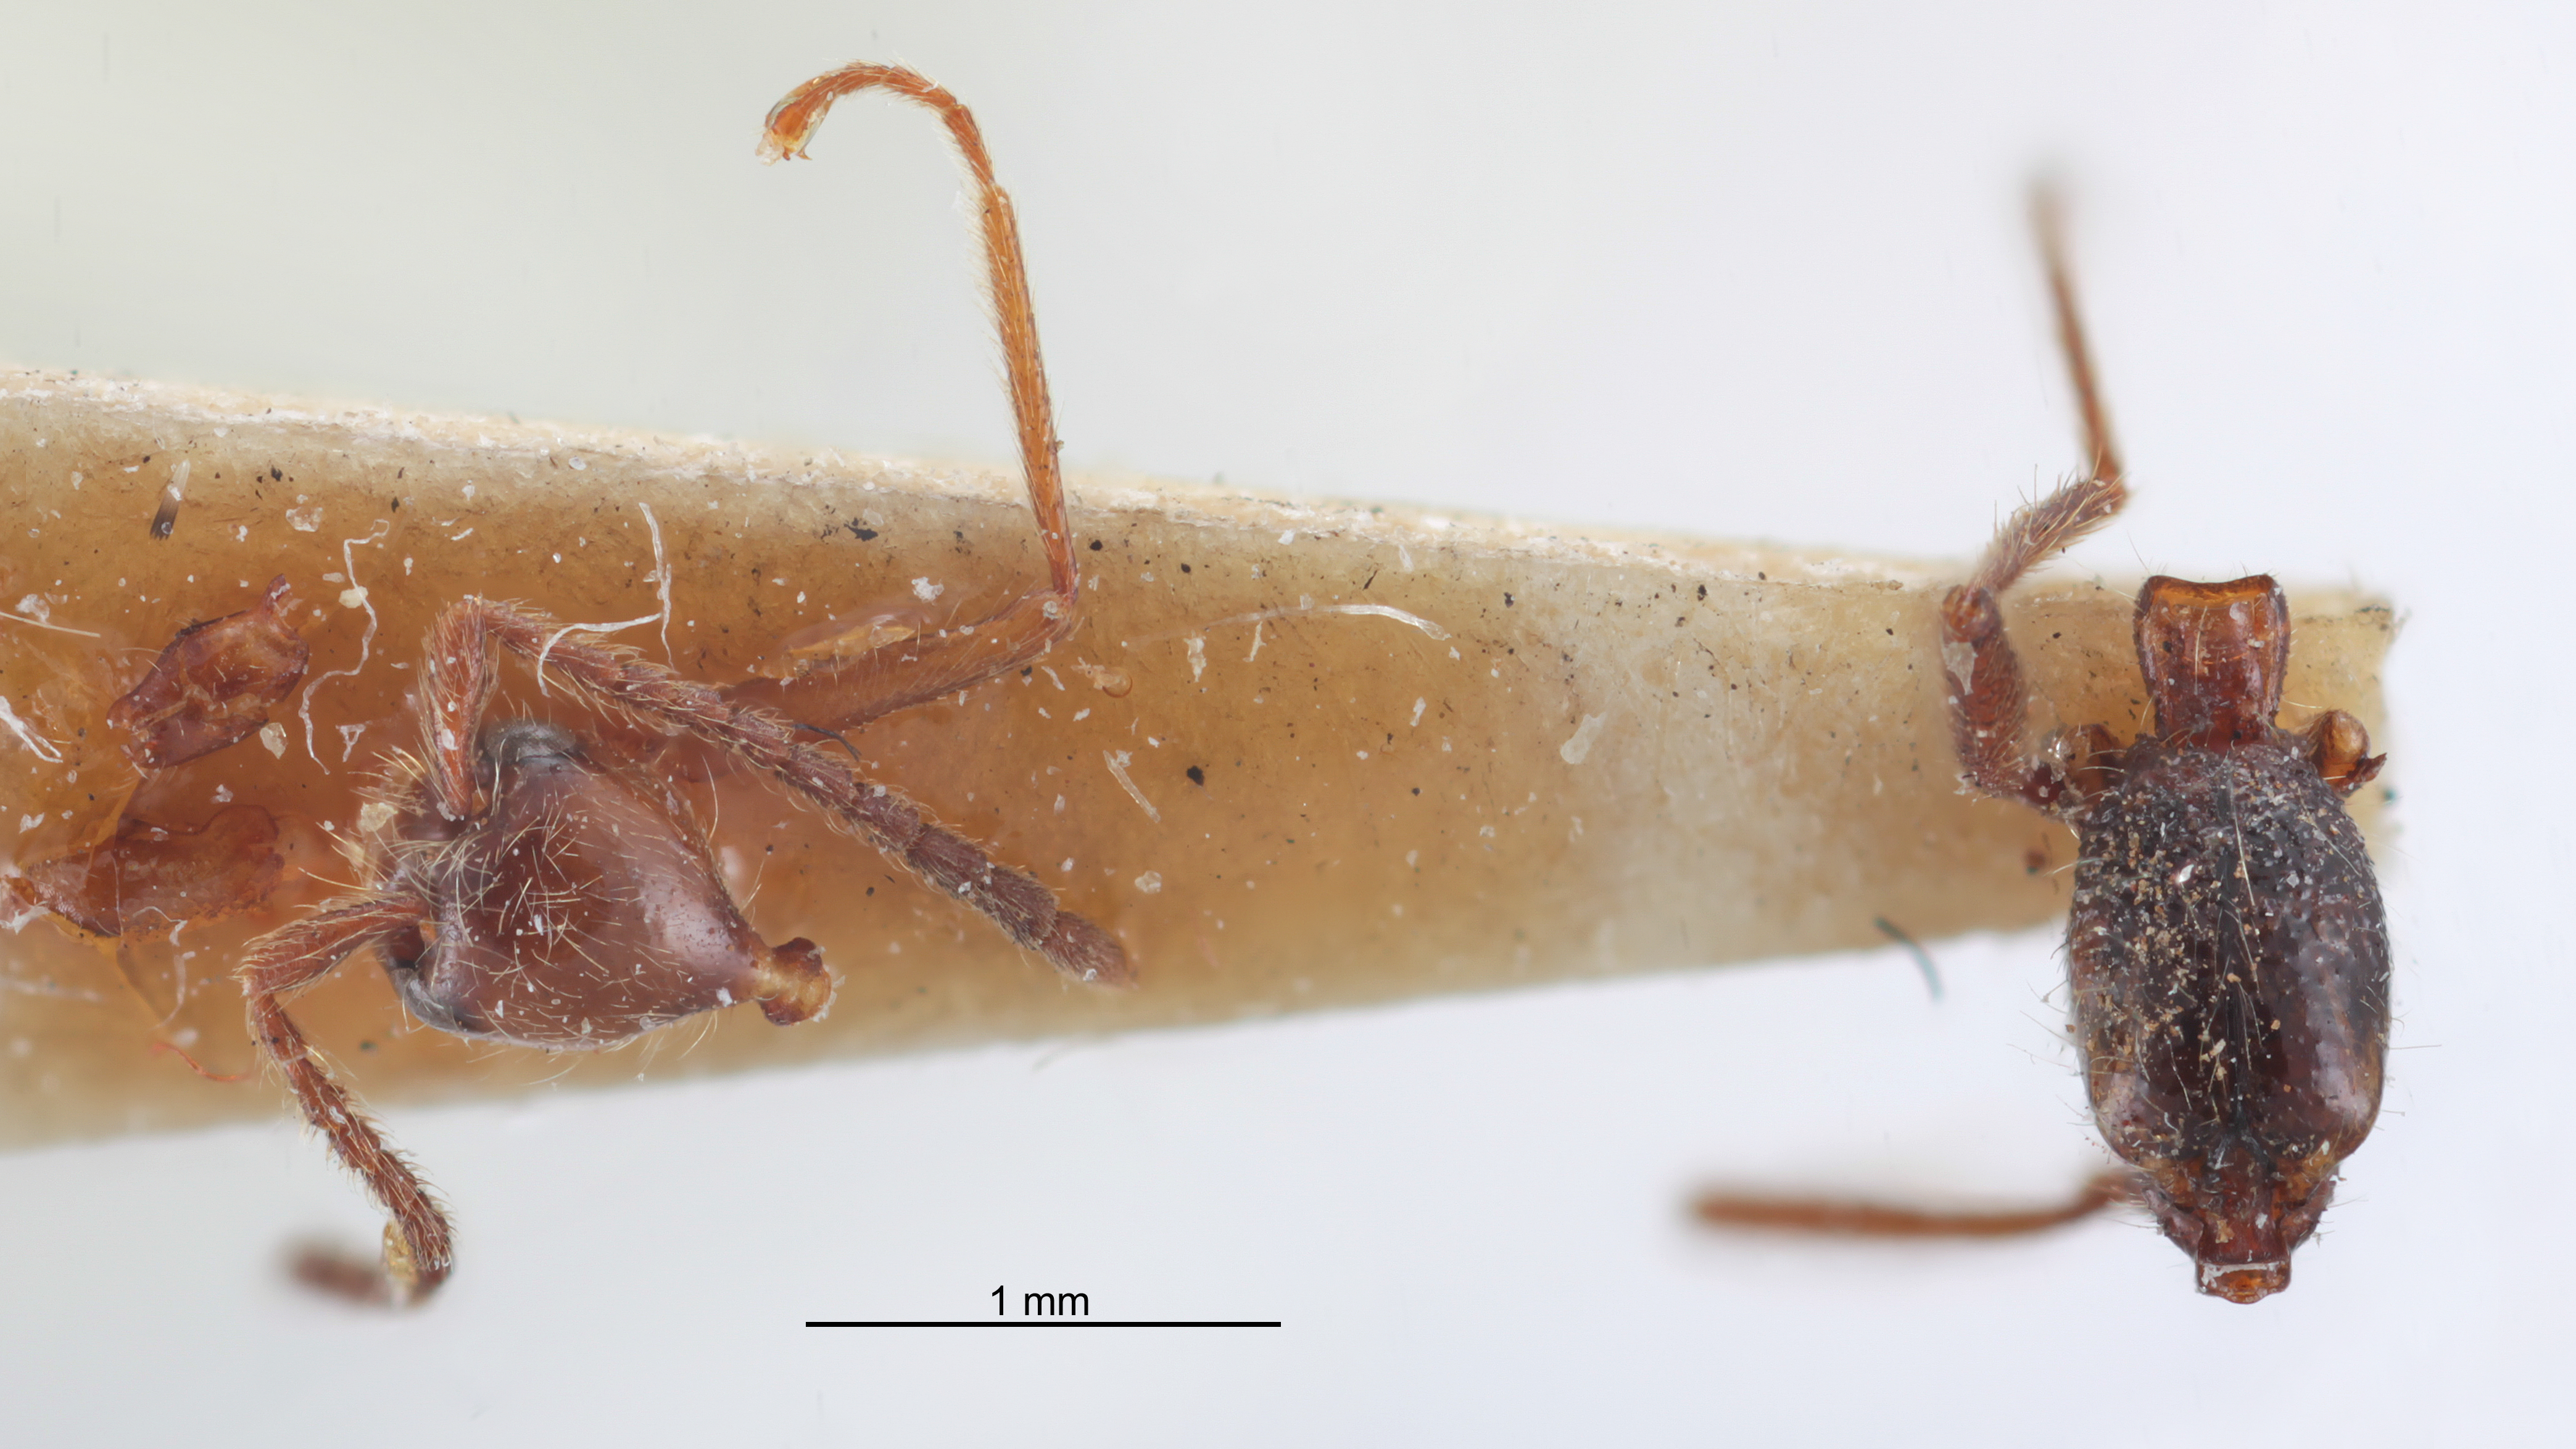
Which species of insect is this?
Crematoxenus aenigma
